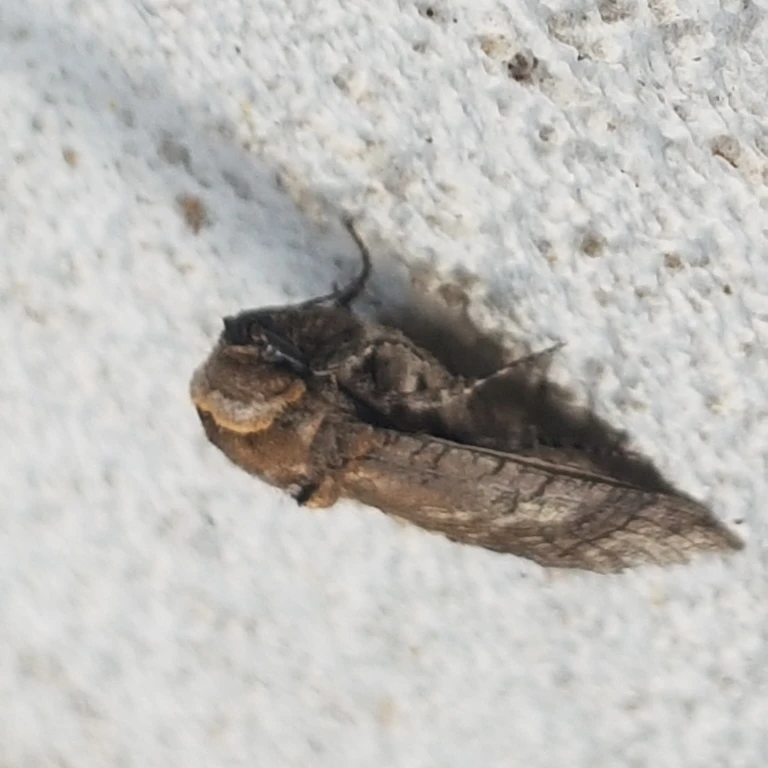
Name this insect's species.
Cossus cossus
